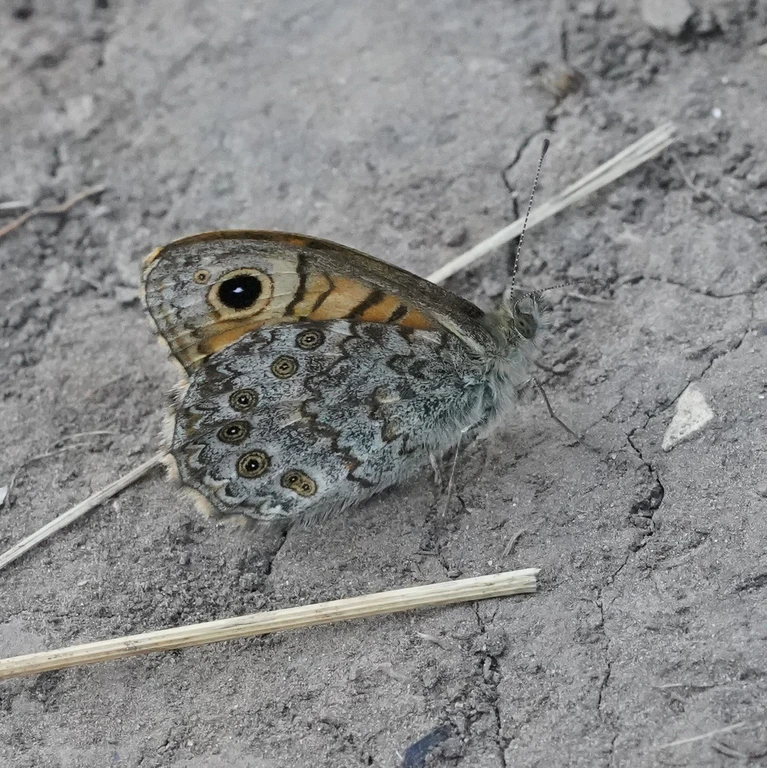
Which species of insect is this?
Lasiommata megera (also Pararge megera)
